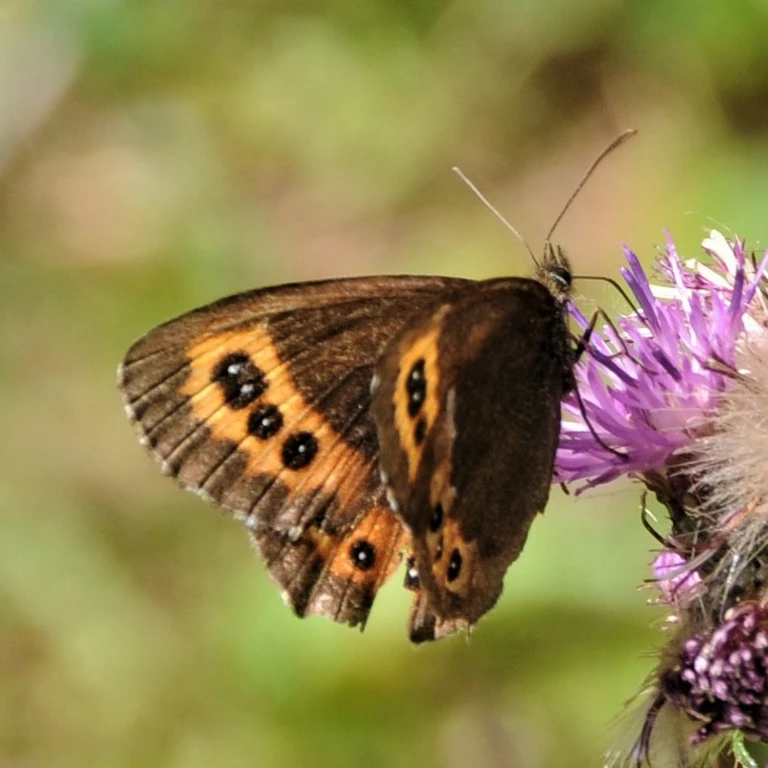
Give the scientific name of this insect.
Erebia ligea
